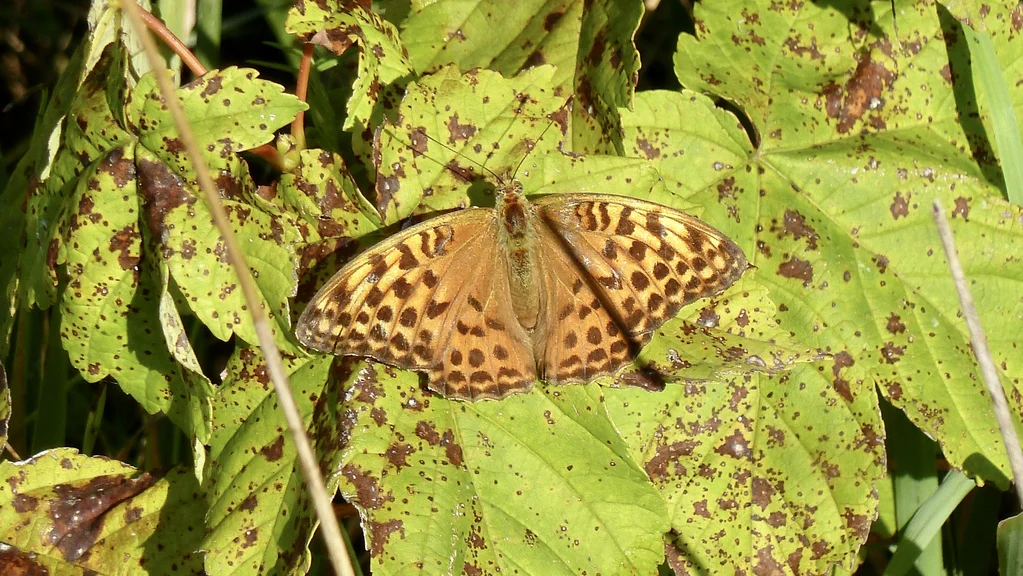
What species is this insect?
Argynnis paphia
